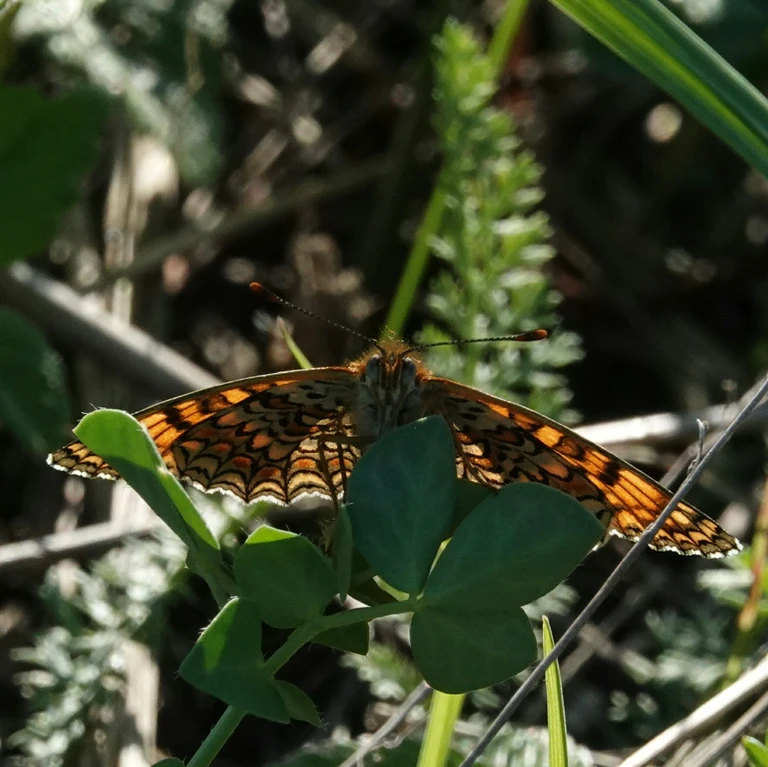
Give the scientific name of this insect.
Melitaea phoebe
